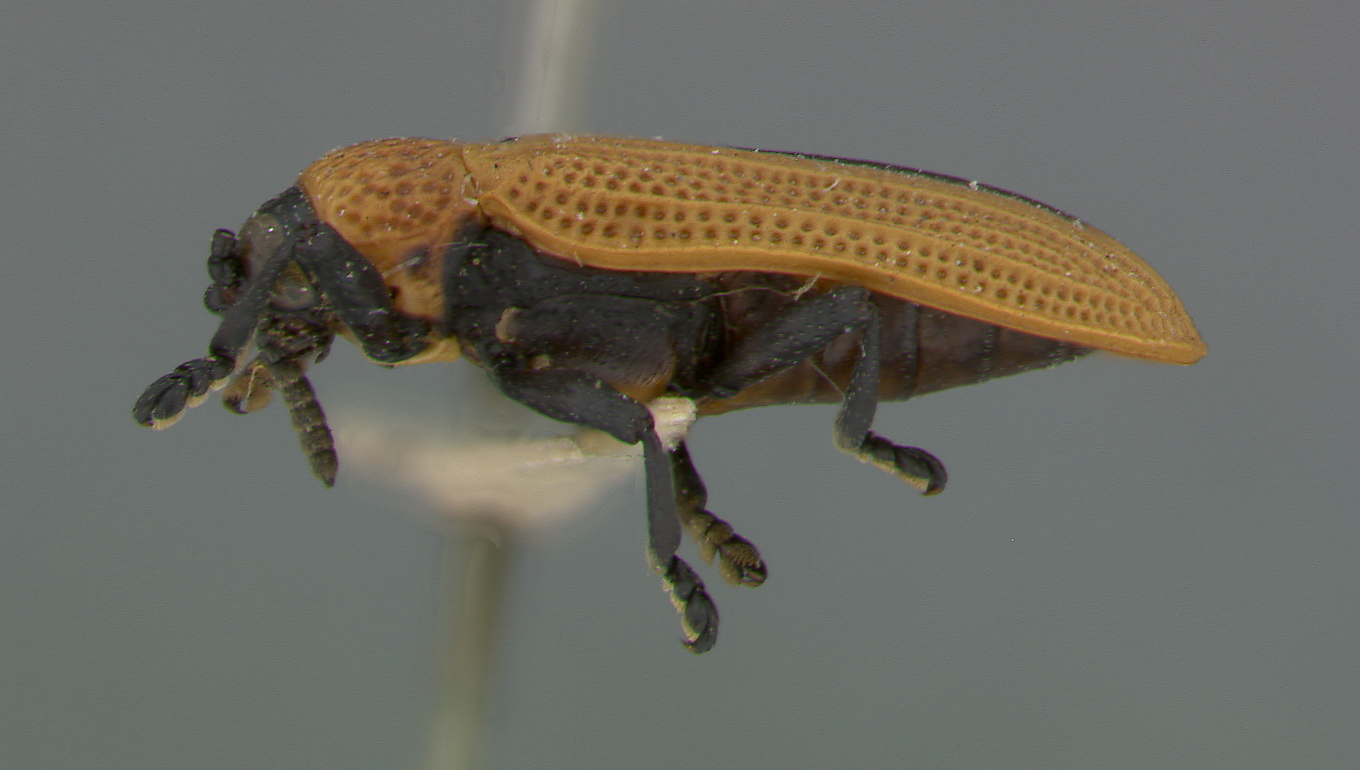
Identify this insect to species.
Odontota horni
